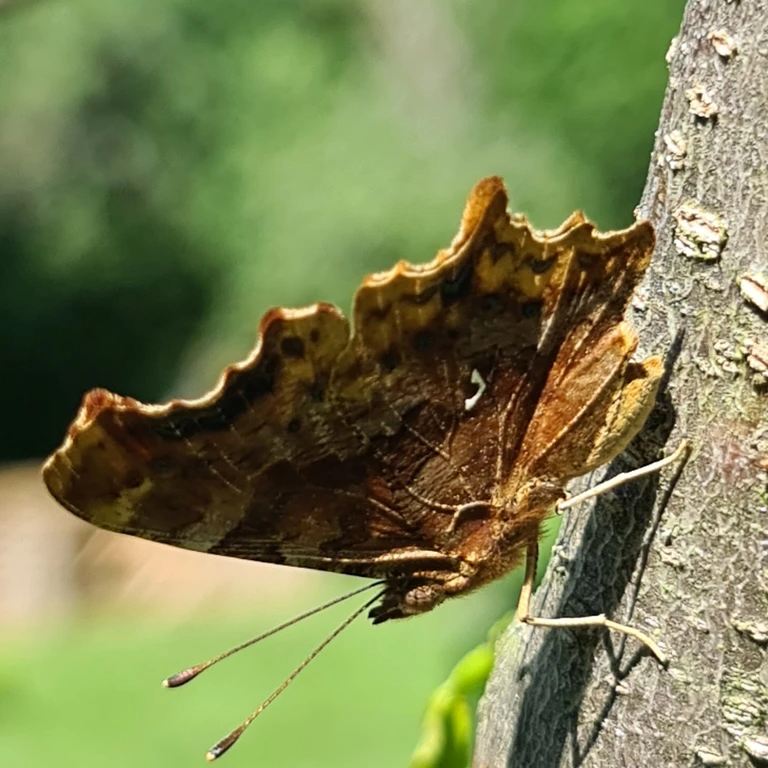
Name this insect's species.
Polygonia c-album
